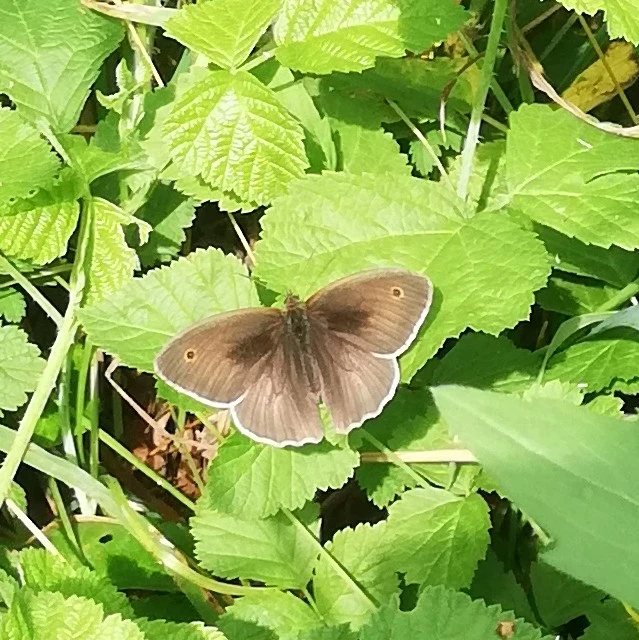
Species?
Maniola jurtina
